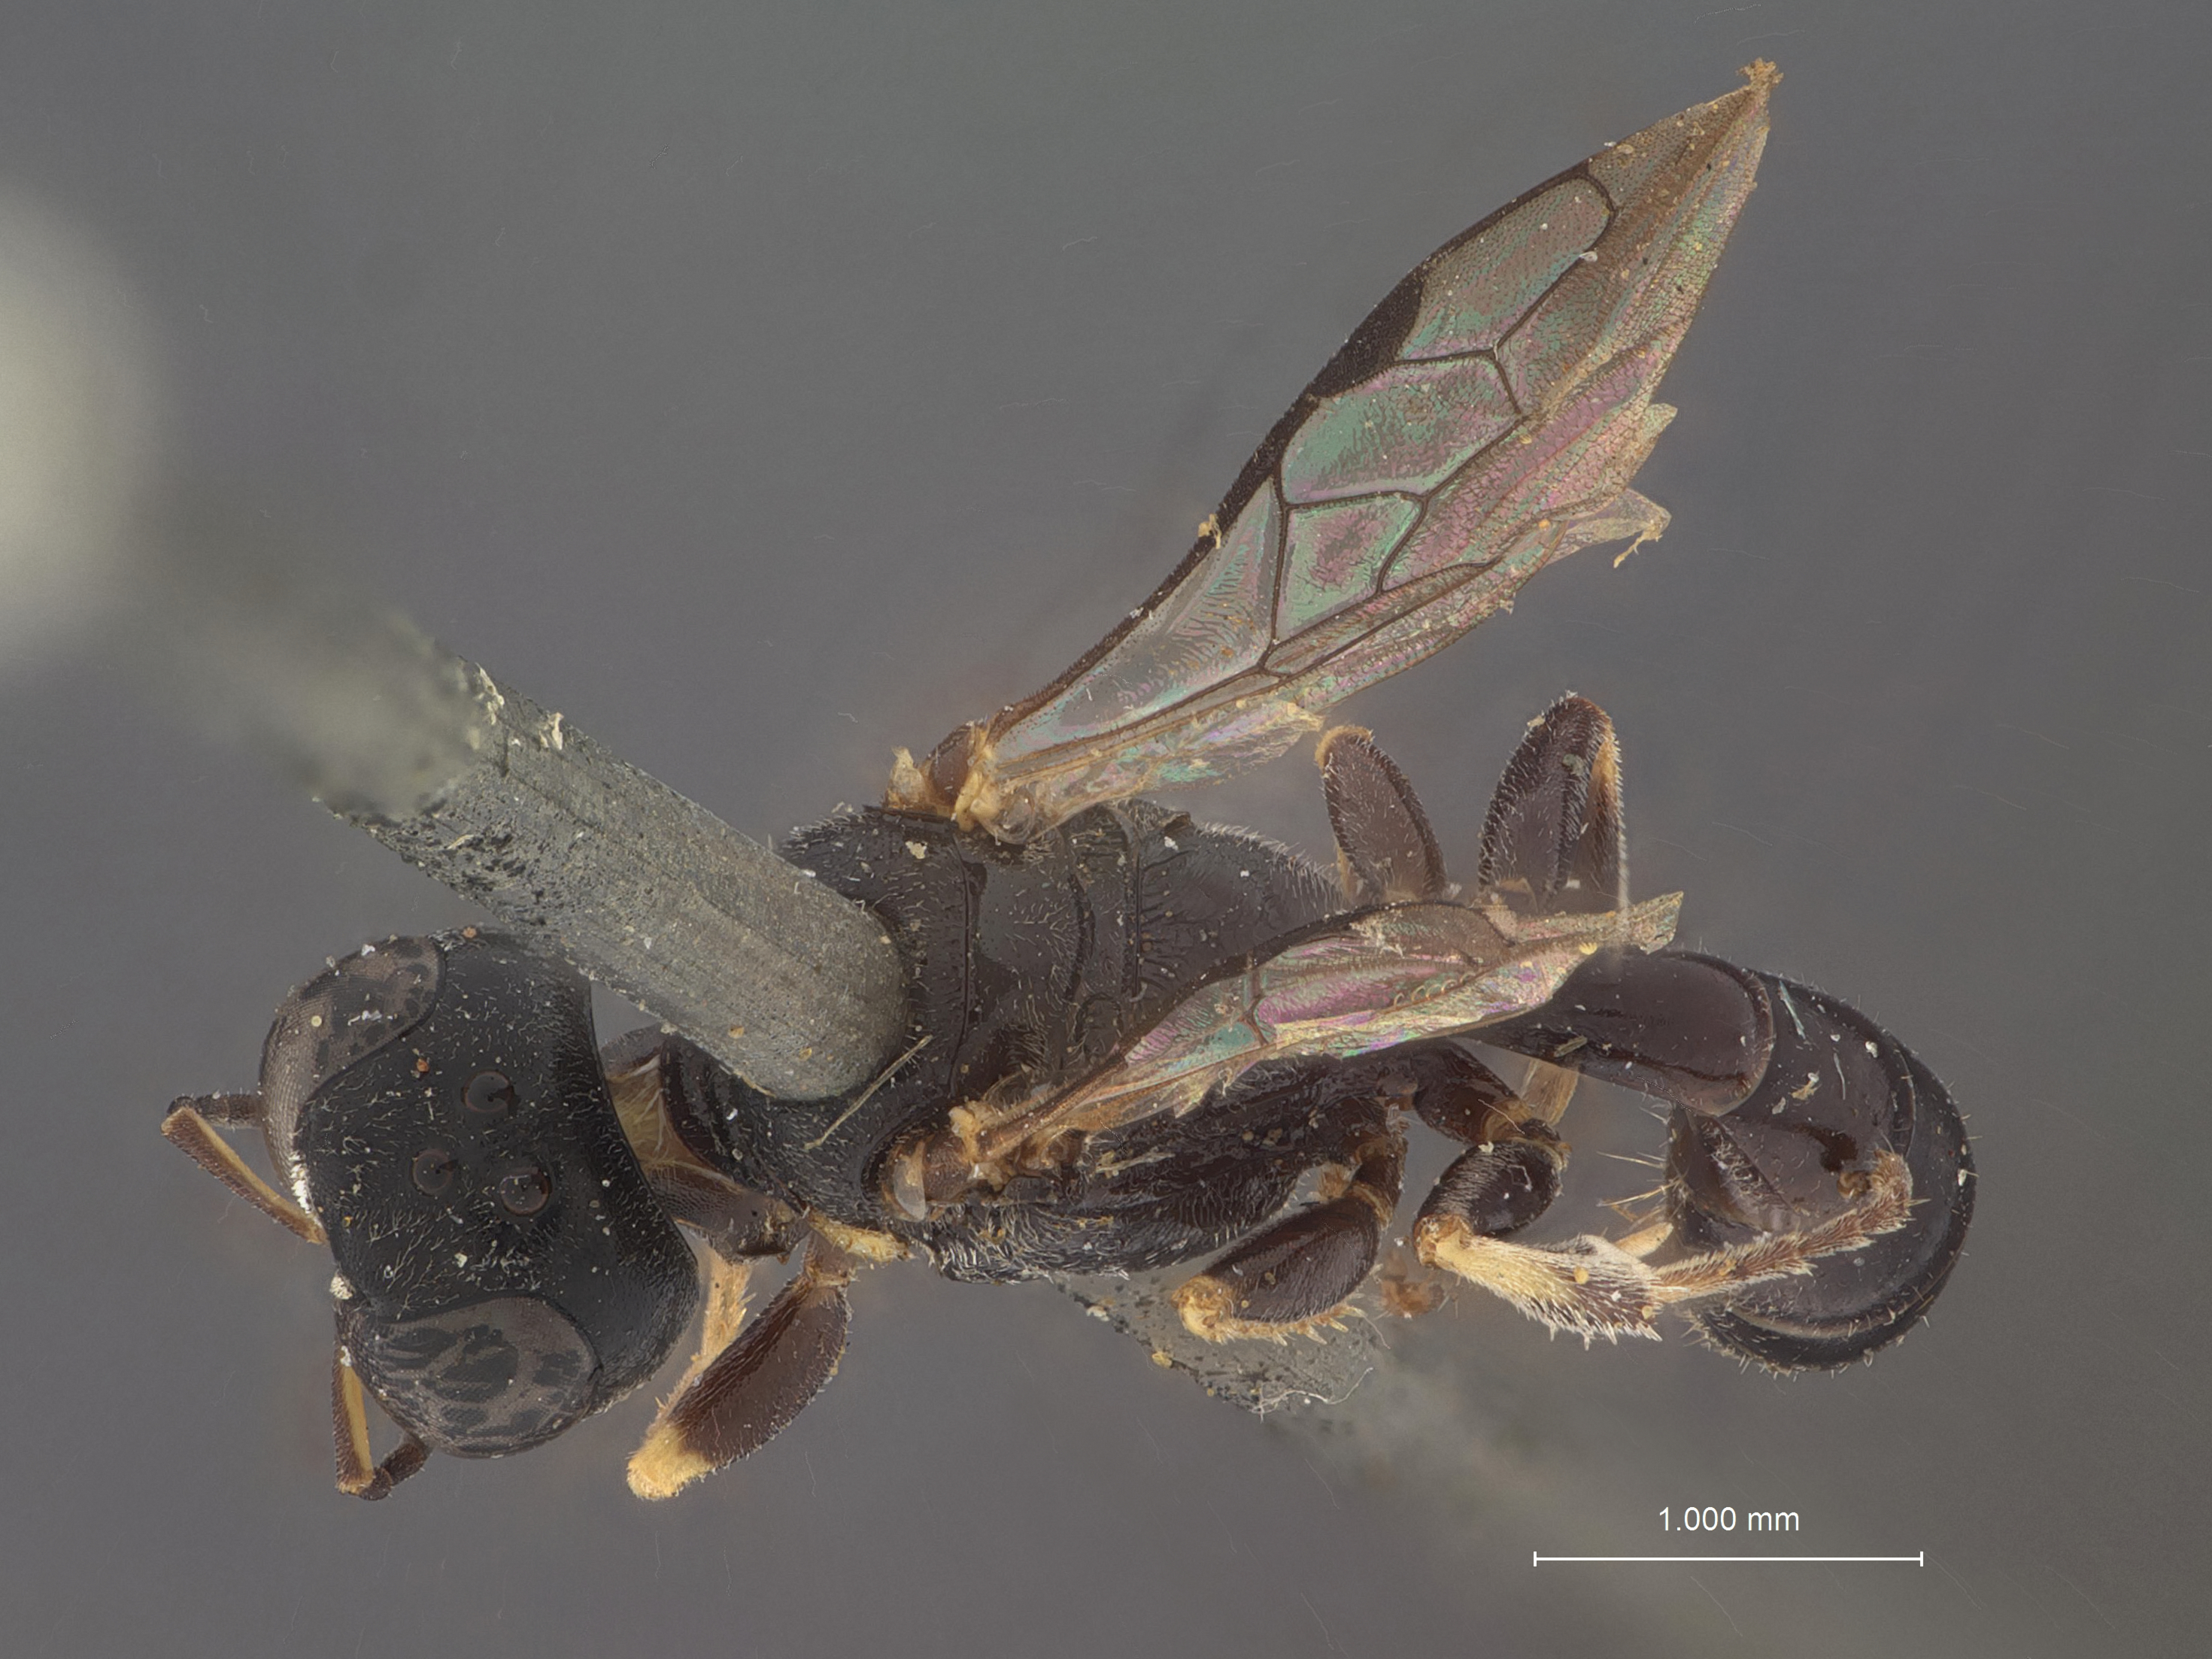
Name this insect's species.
Crossocerus xanthognathus
